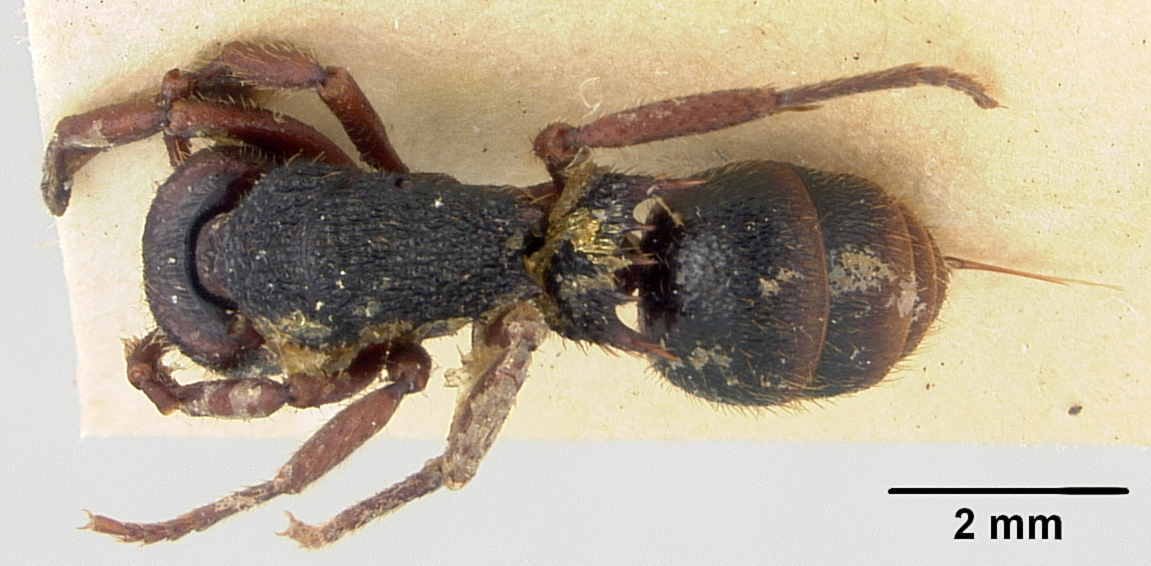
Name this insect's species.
Phrynoponera gabonensis
